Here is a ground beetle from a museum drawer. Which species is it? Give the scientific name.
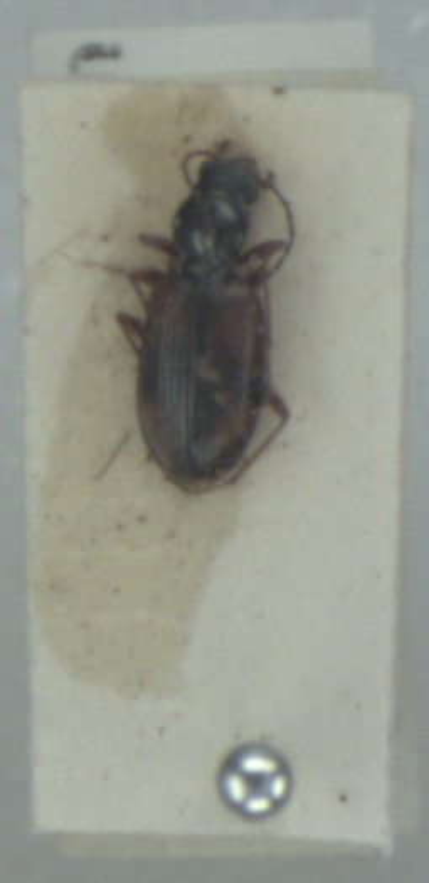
Bembidion fluviatile
